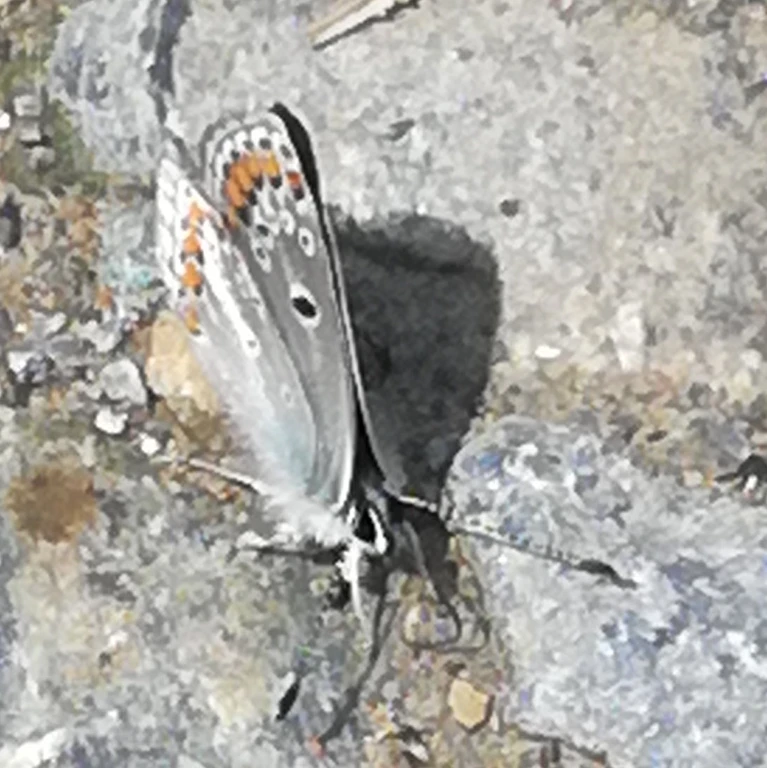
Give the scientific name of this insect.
Aricia agestis/artaxerxes
